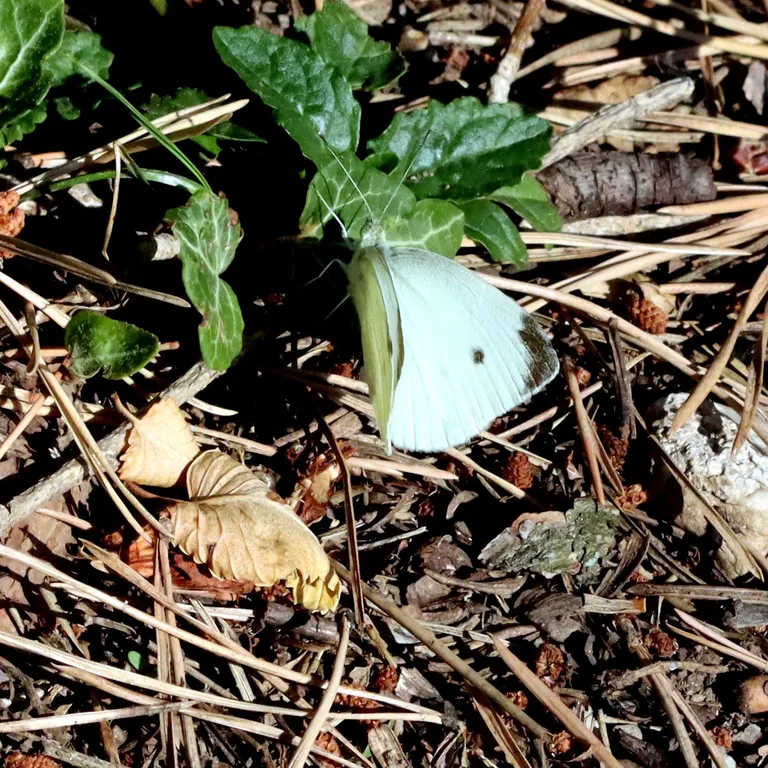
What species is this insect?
Pieris rapae
